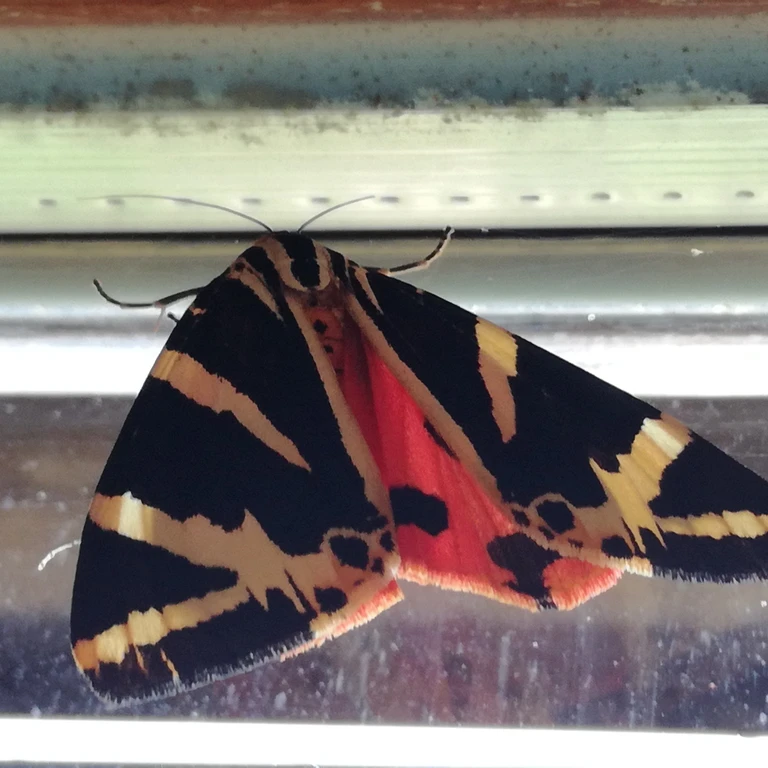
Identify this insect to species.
Euplagia quadripunctaria
